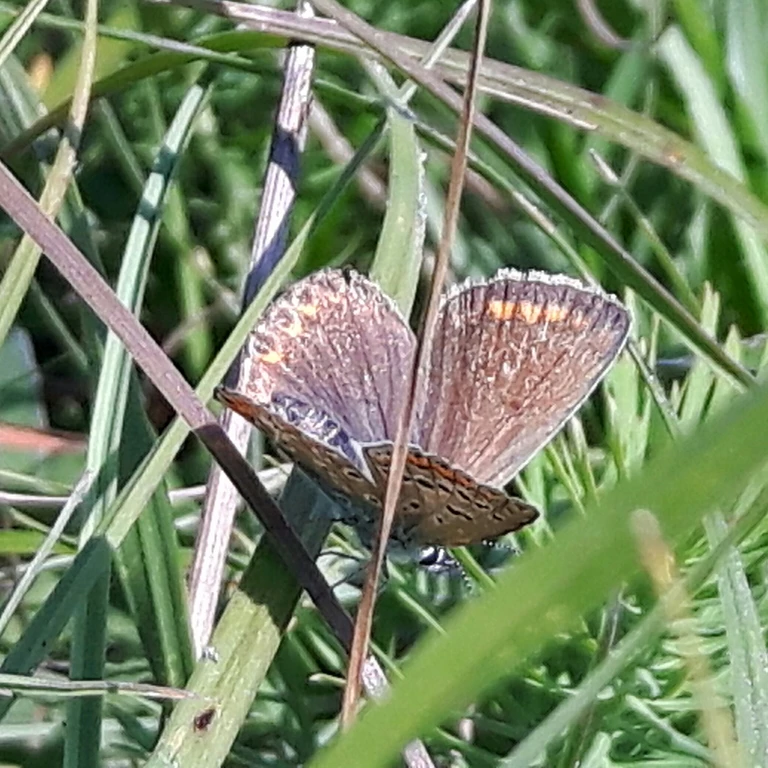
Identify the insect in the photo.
Polyommatus icarus
